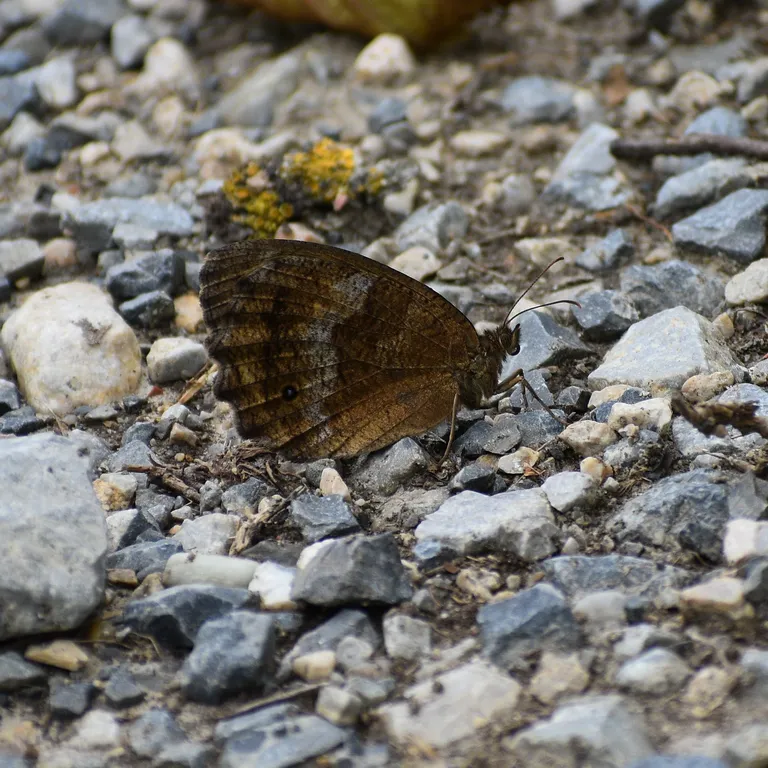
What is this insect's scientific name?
Minois dryas
